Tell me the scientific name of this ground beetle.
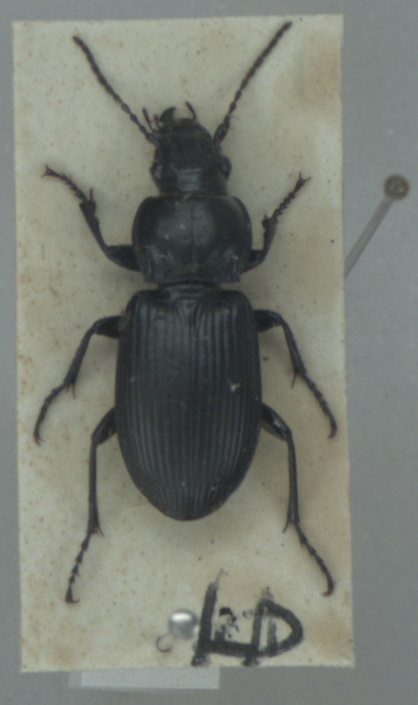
Pterostichus melanarius
